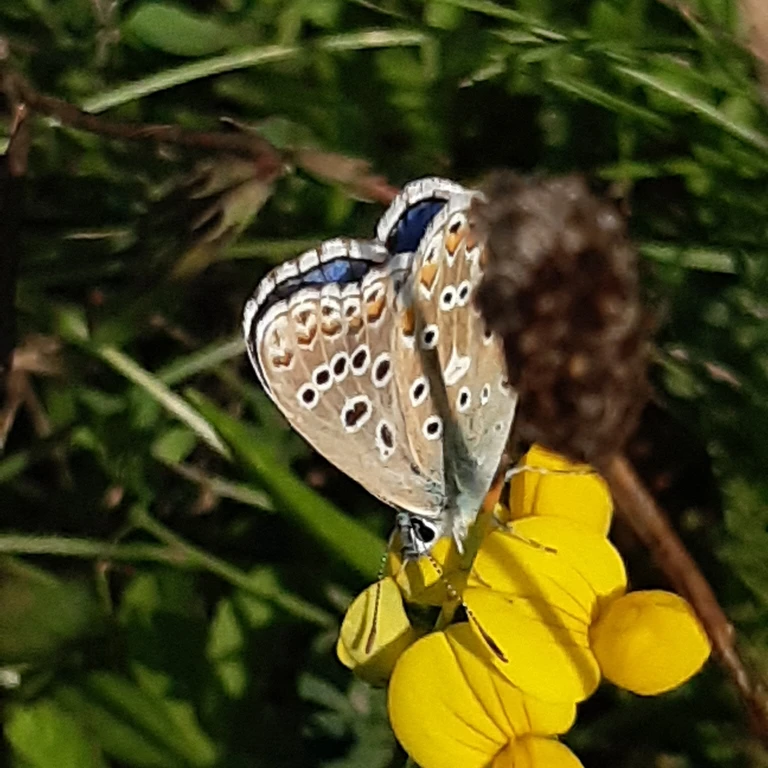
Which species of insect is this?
Lysandra bellargus
